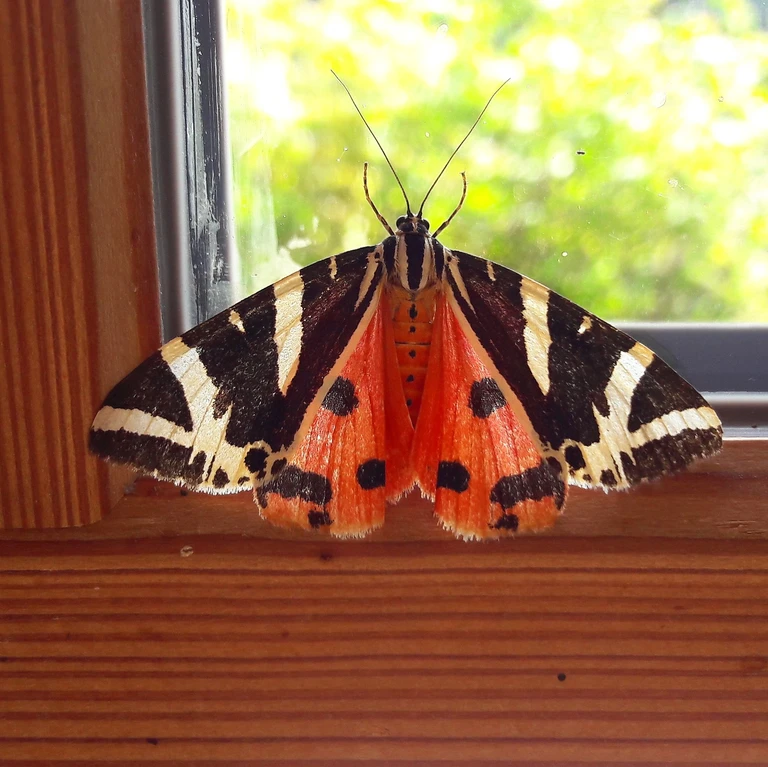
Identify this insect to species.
Euplagia quadripunctaria
